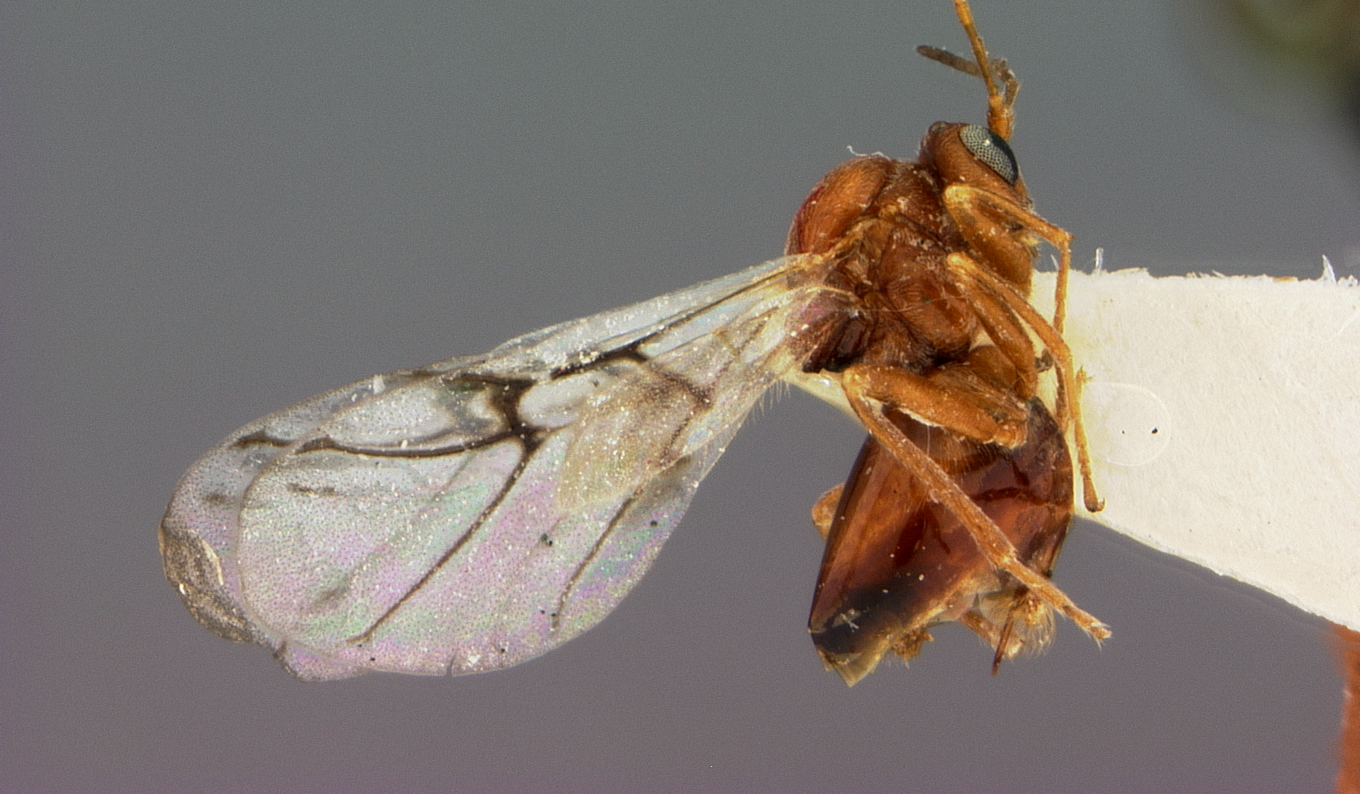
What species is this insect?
Antron franklinensis
